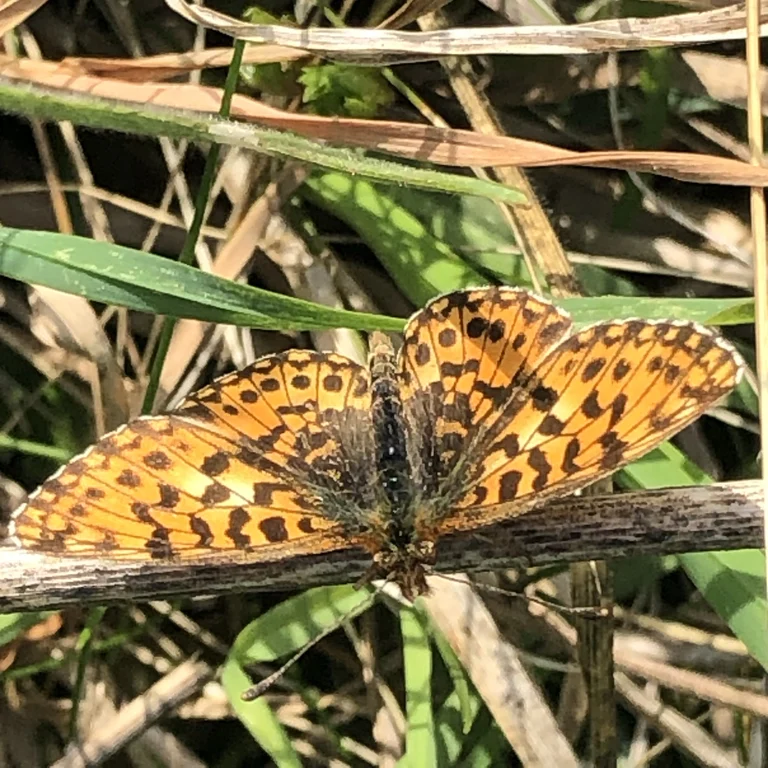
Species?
Boloria dia
